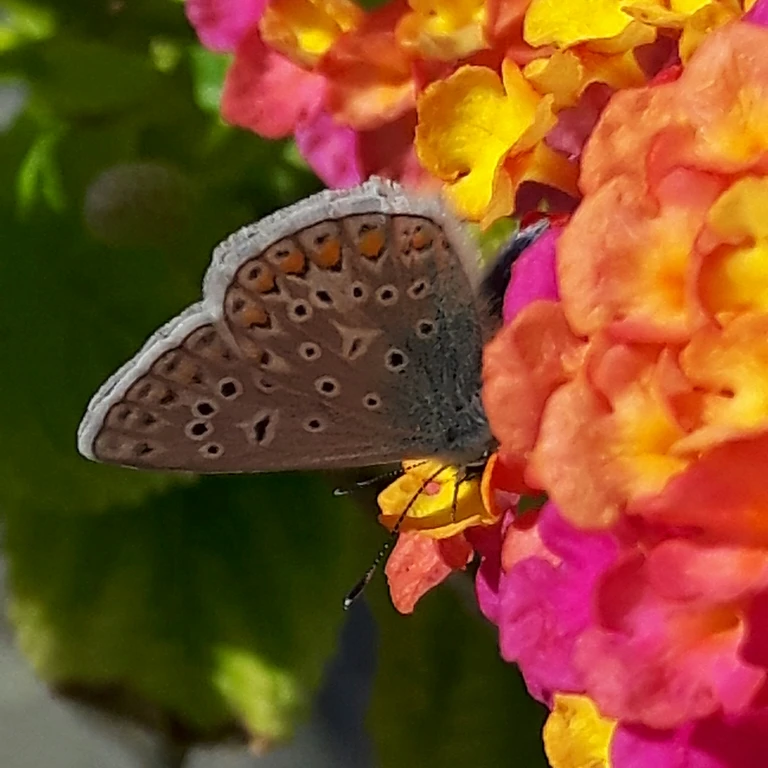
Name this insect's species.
Polyommatus icarus
